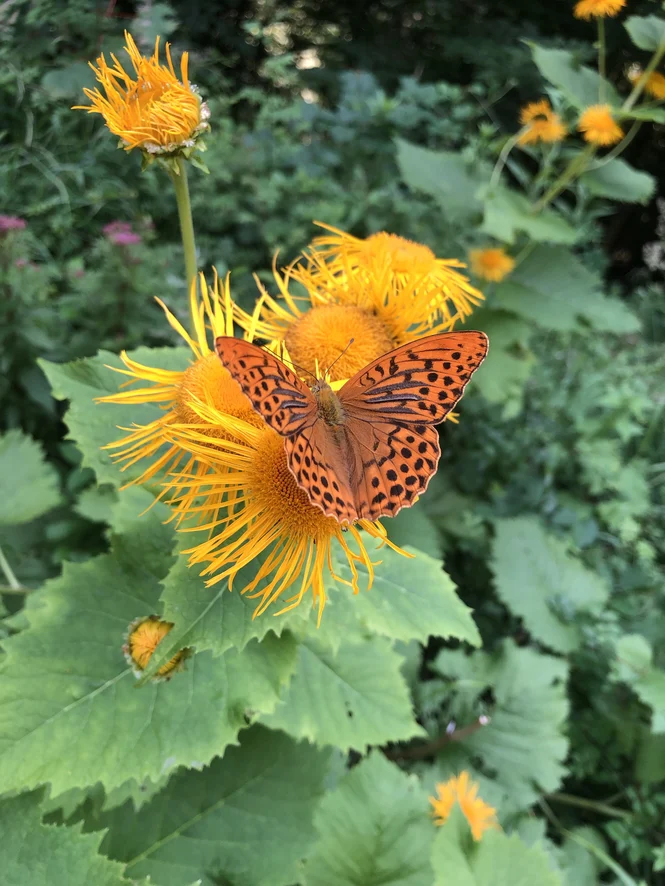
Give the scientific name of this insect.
Argynnis paphia
